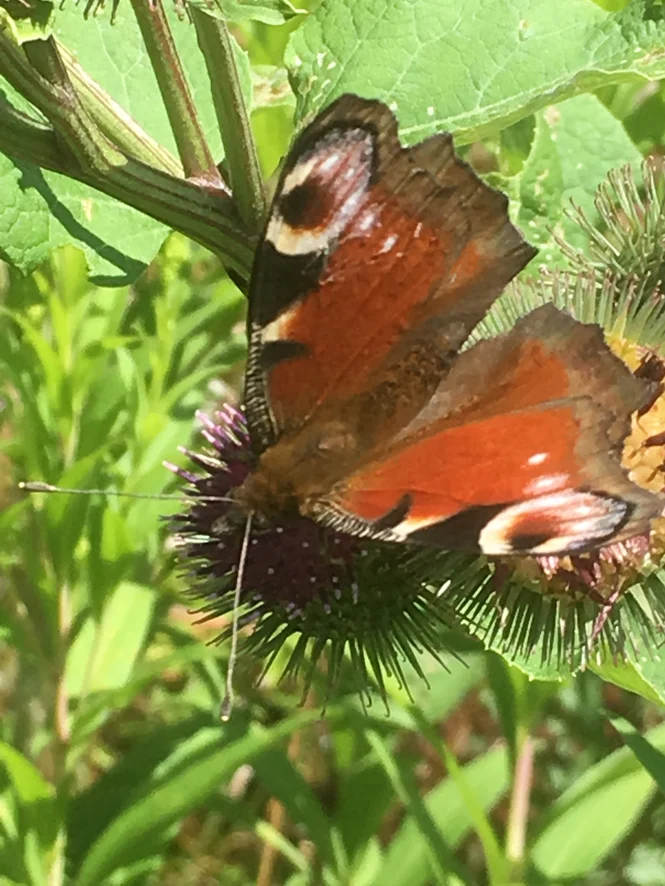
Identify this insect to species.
Aglais io
